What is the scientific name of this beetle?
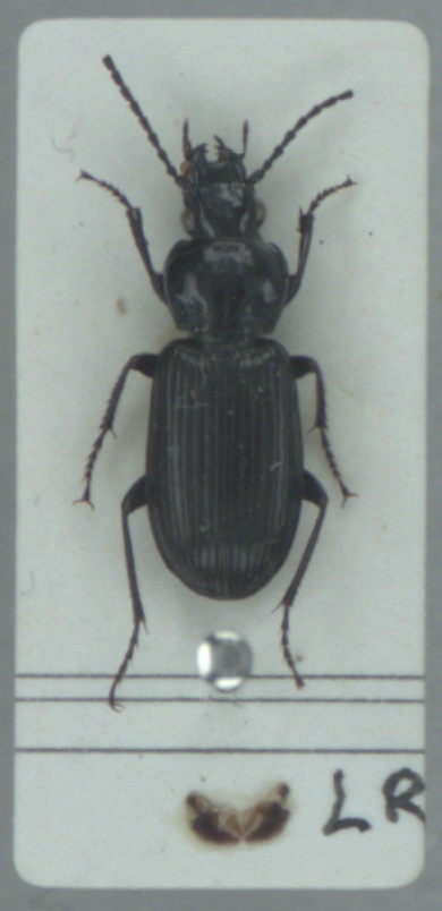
Pterostichus nigrita
